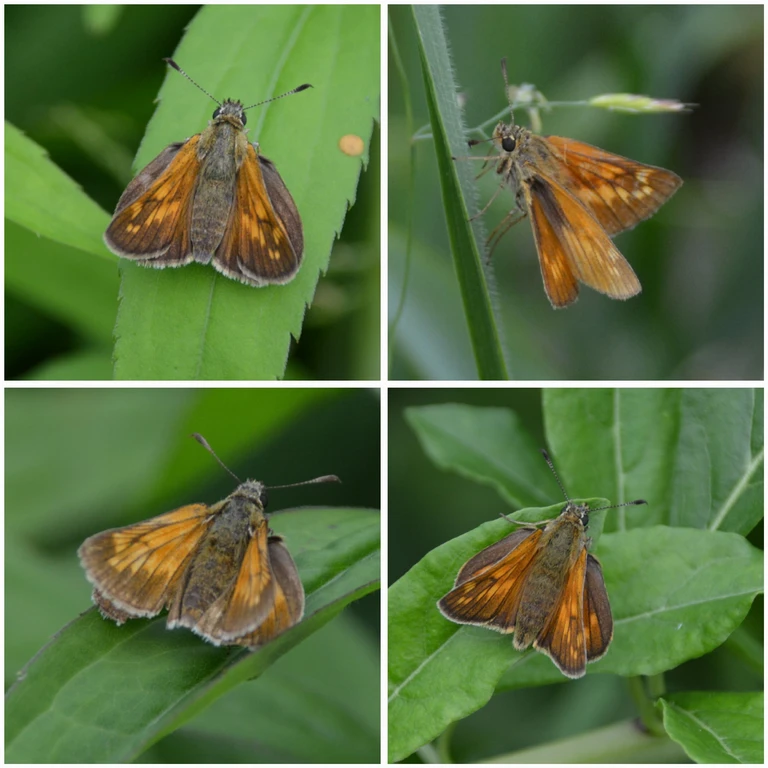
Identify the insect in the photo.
Ochlodes sylvanus (also Ochlodes venata)
